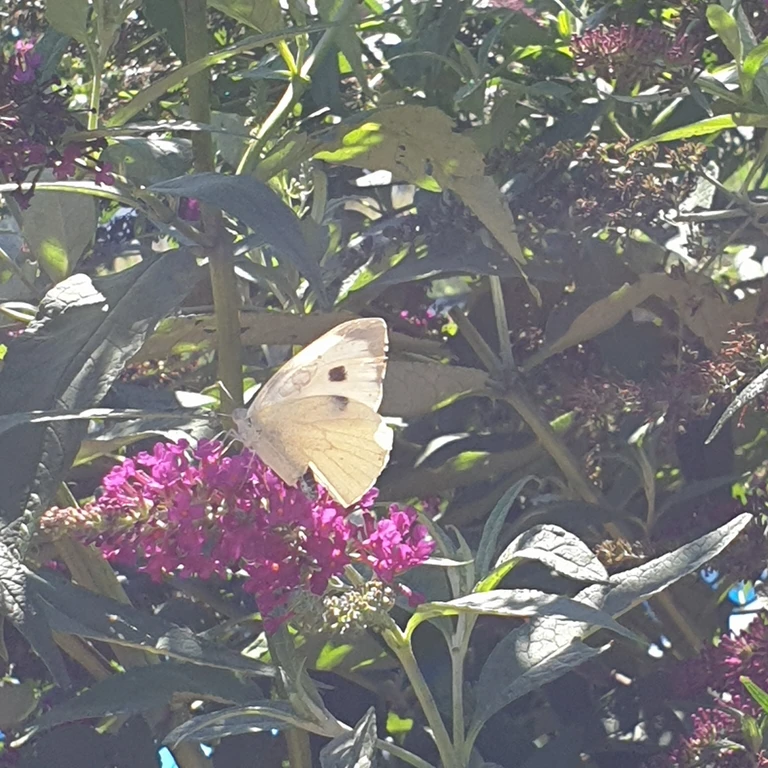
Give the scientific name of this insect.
Pieris brassicae
